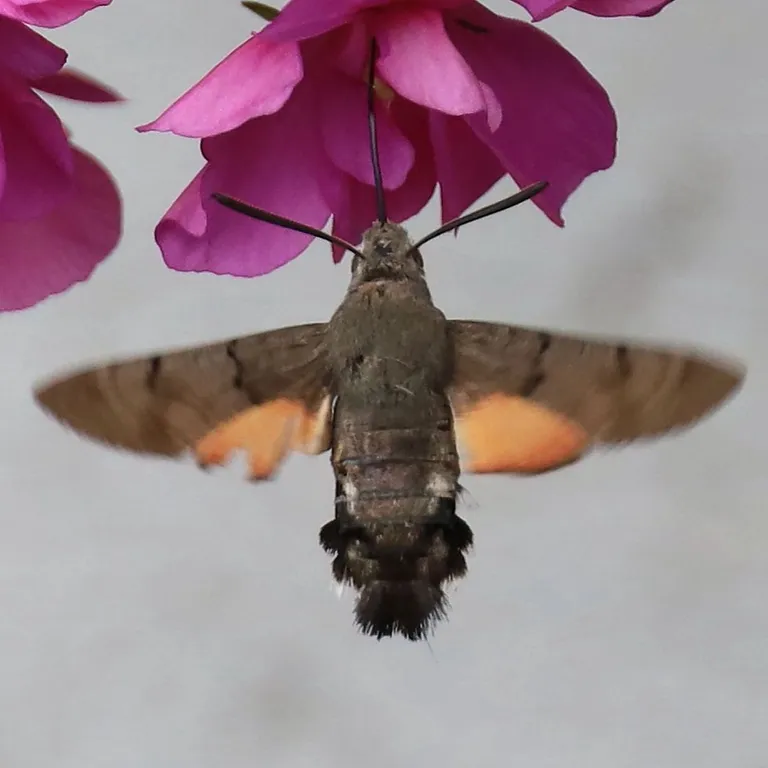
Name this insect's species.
Macroglossum stellatarum
